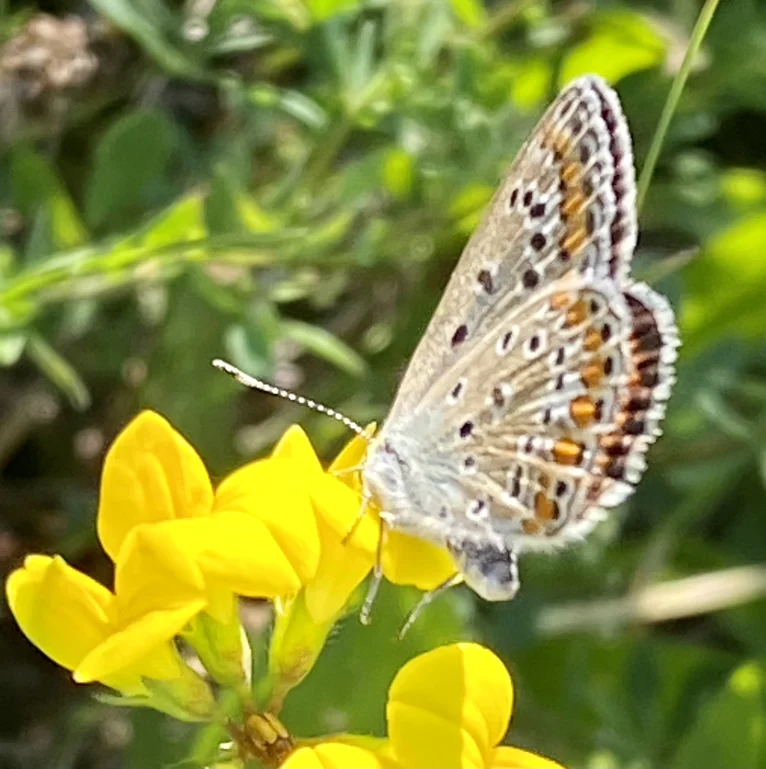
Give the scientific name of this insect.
Polyommatus icarus
